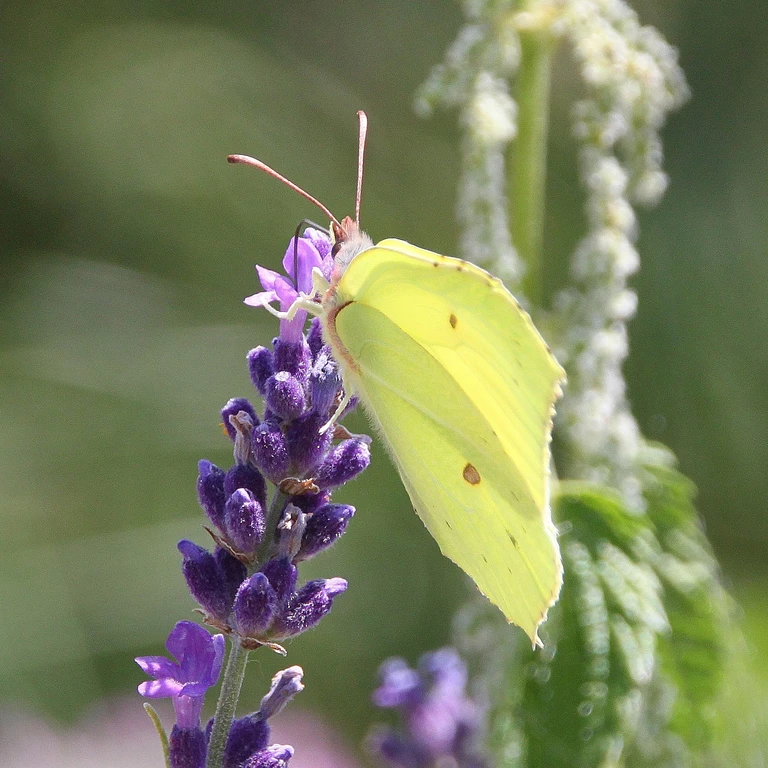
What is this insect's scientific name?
Gonepteryx rhamni
